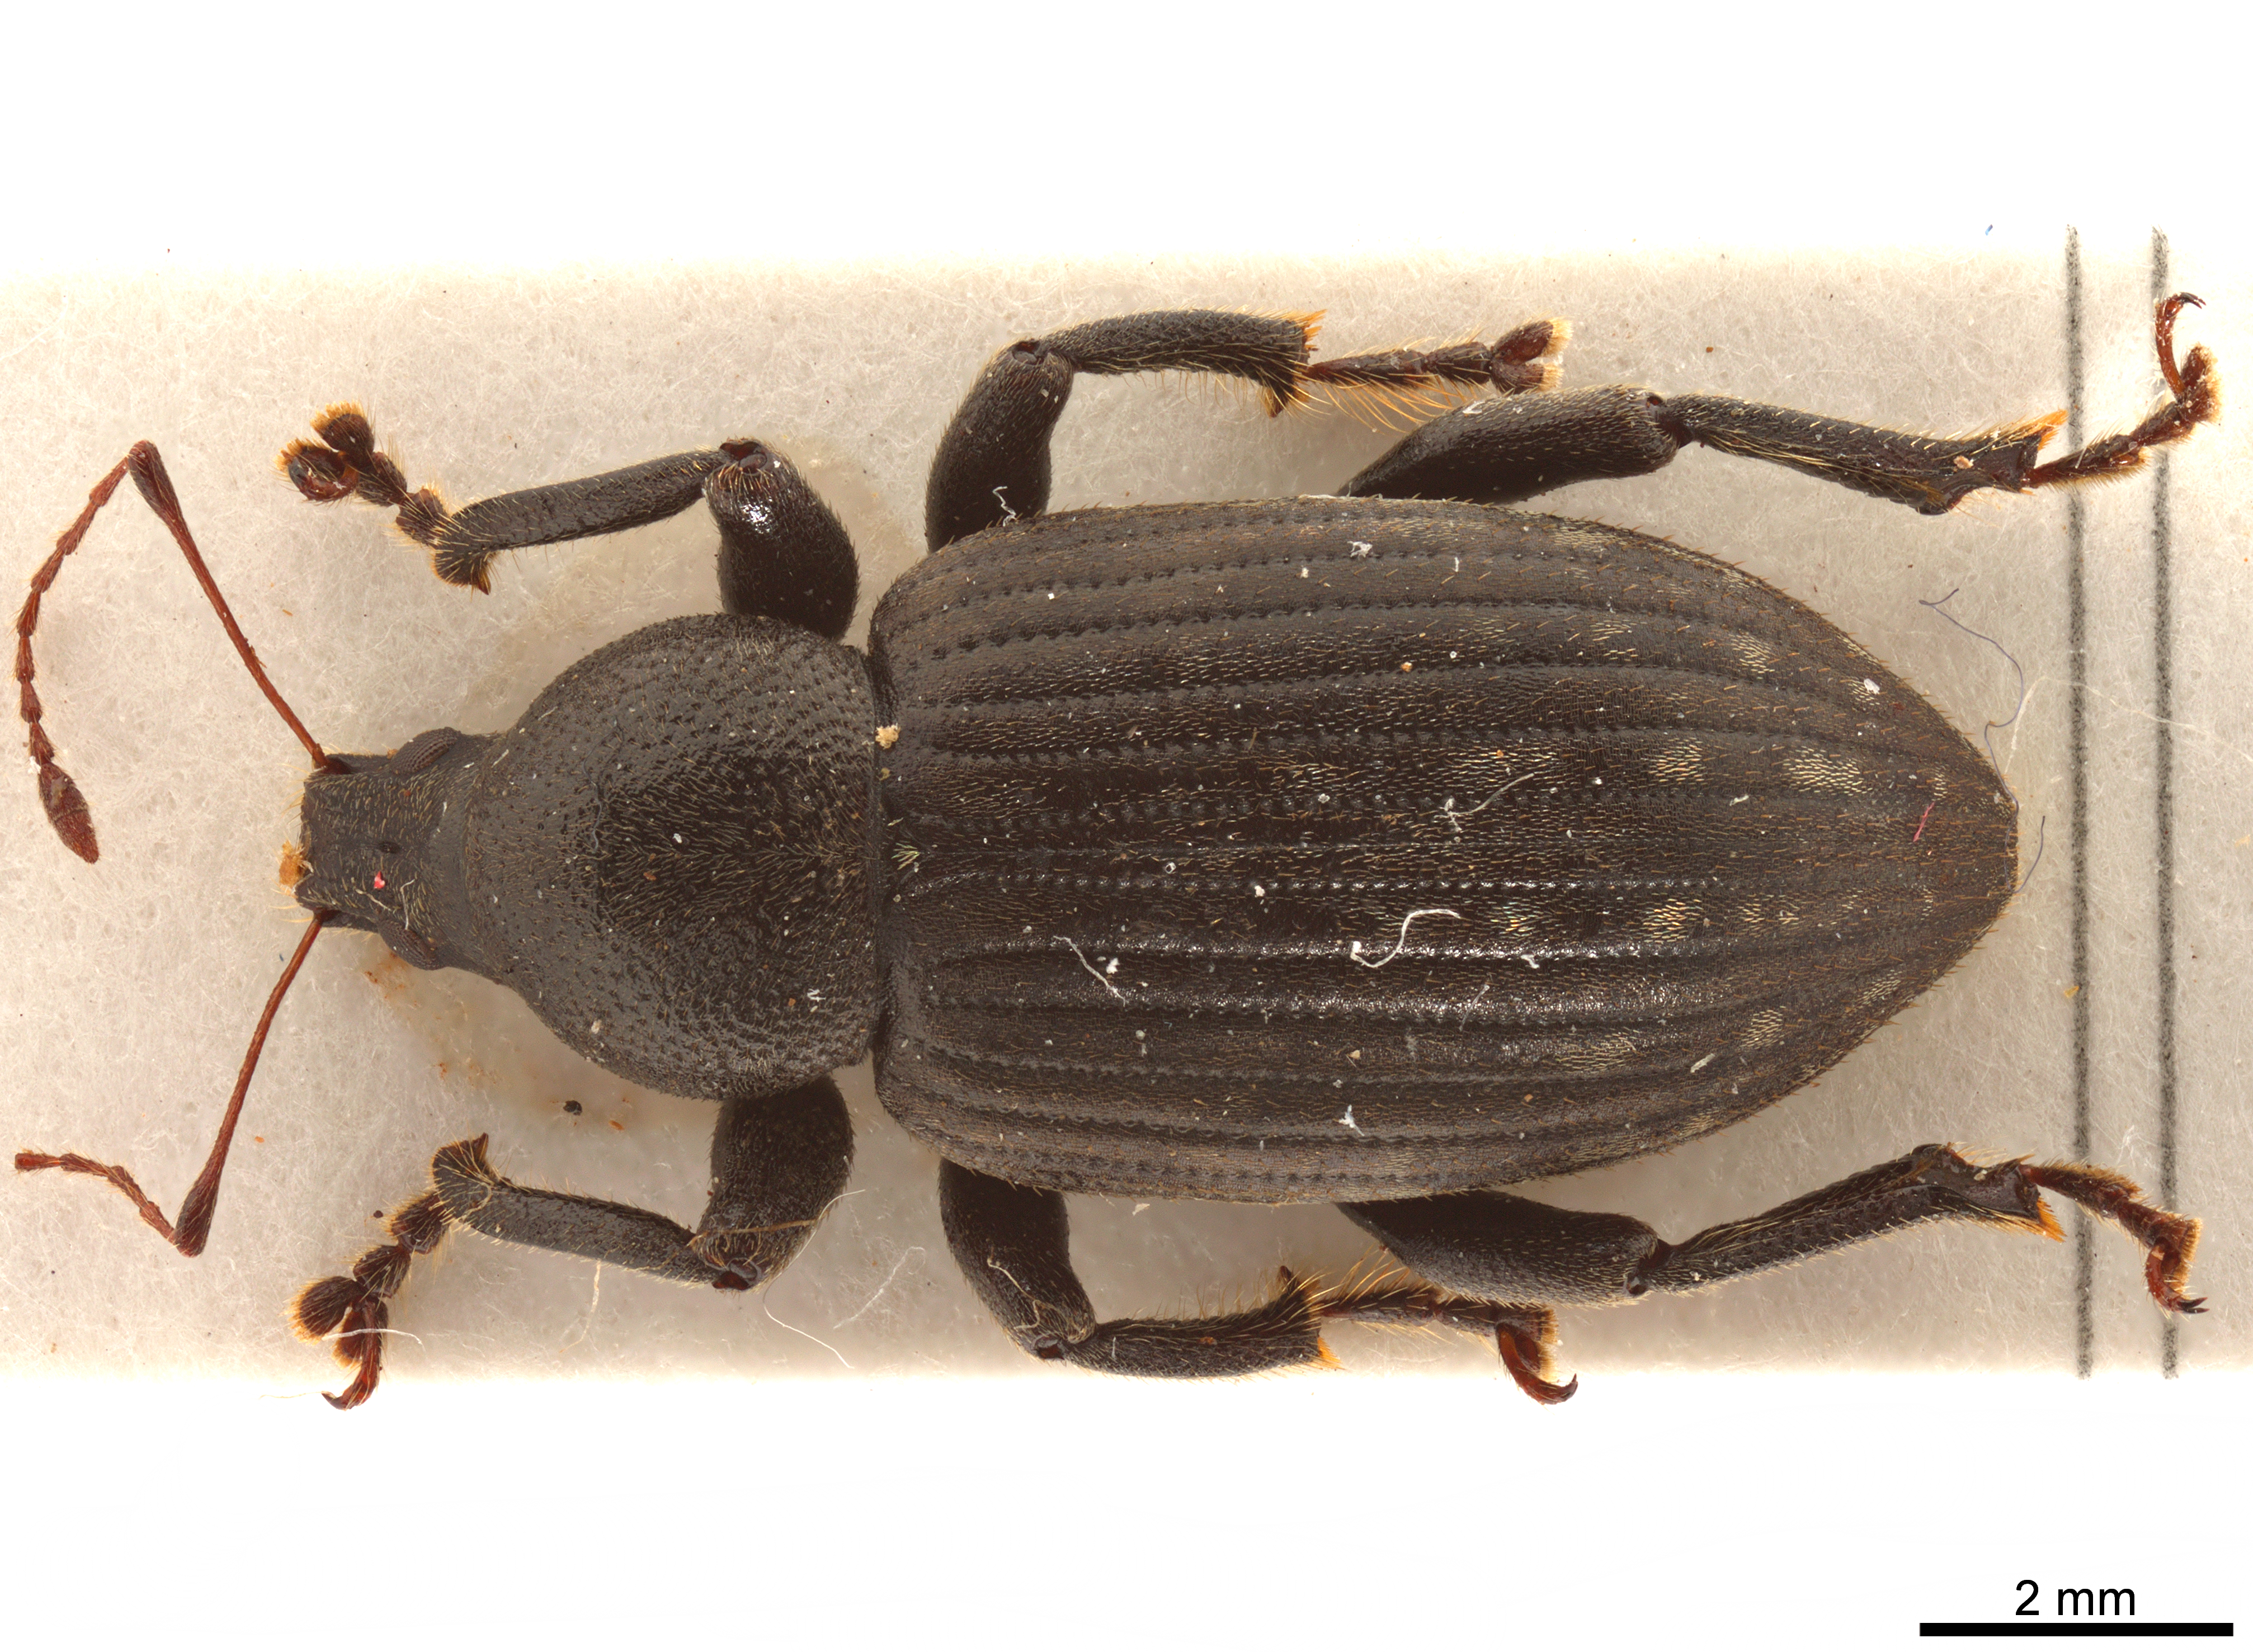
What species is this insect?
Laparocerus morio
